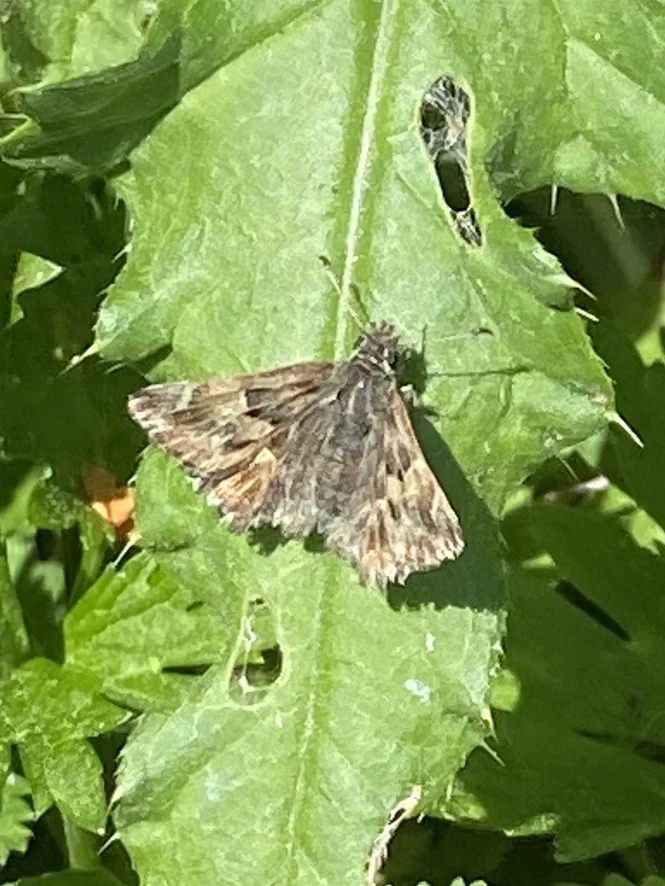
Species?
Carcharodus alceae
